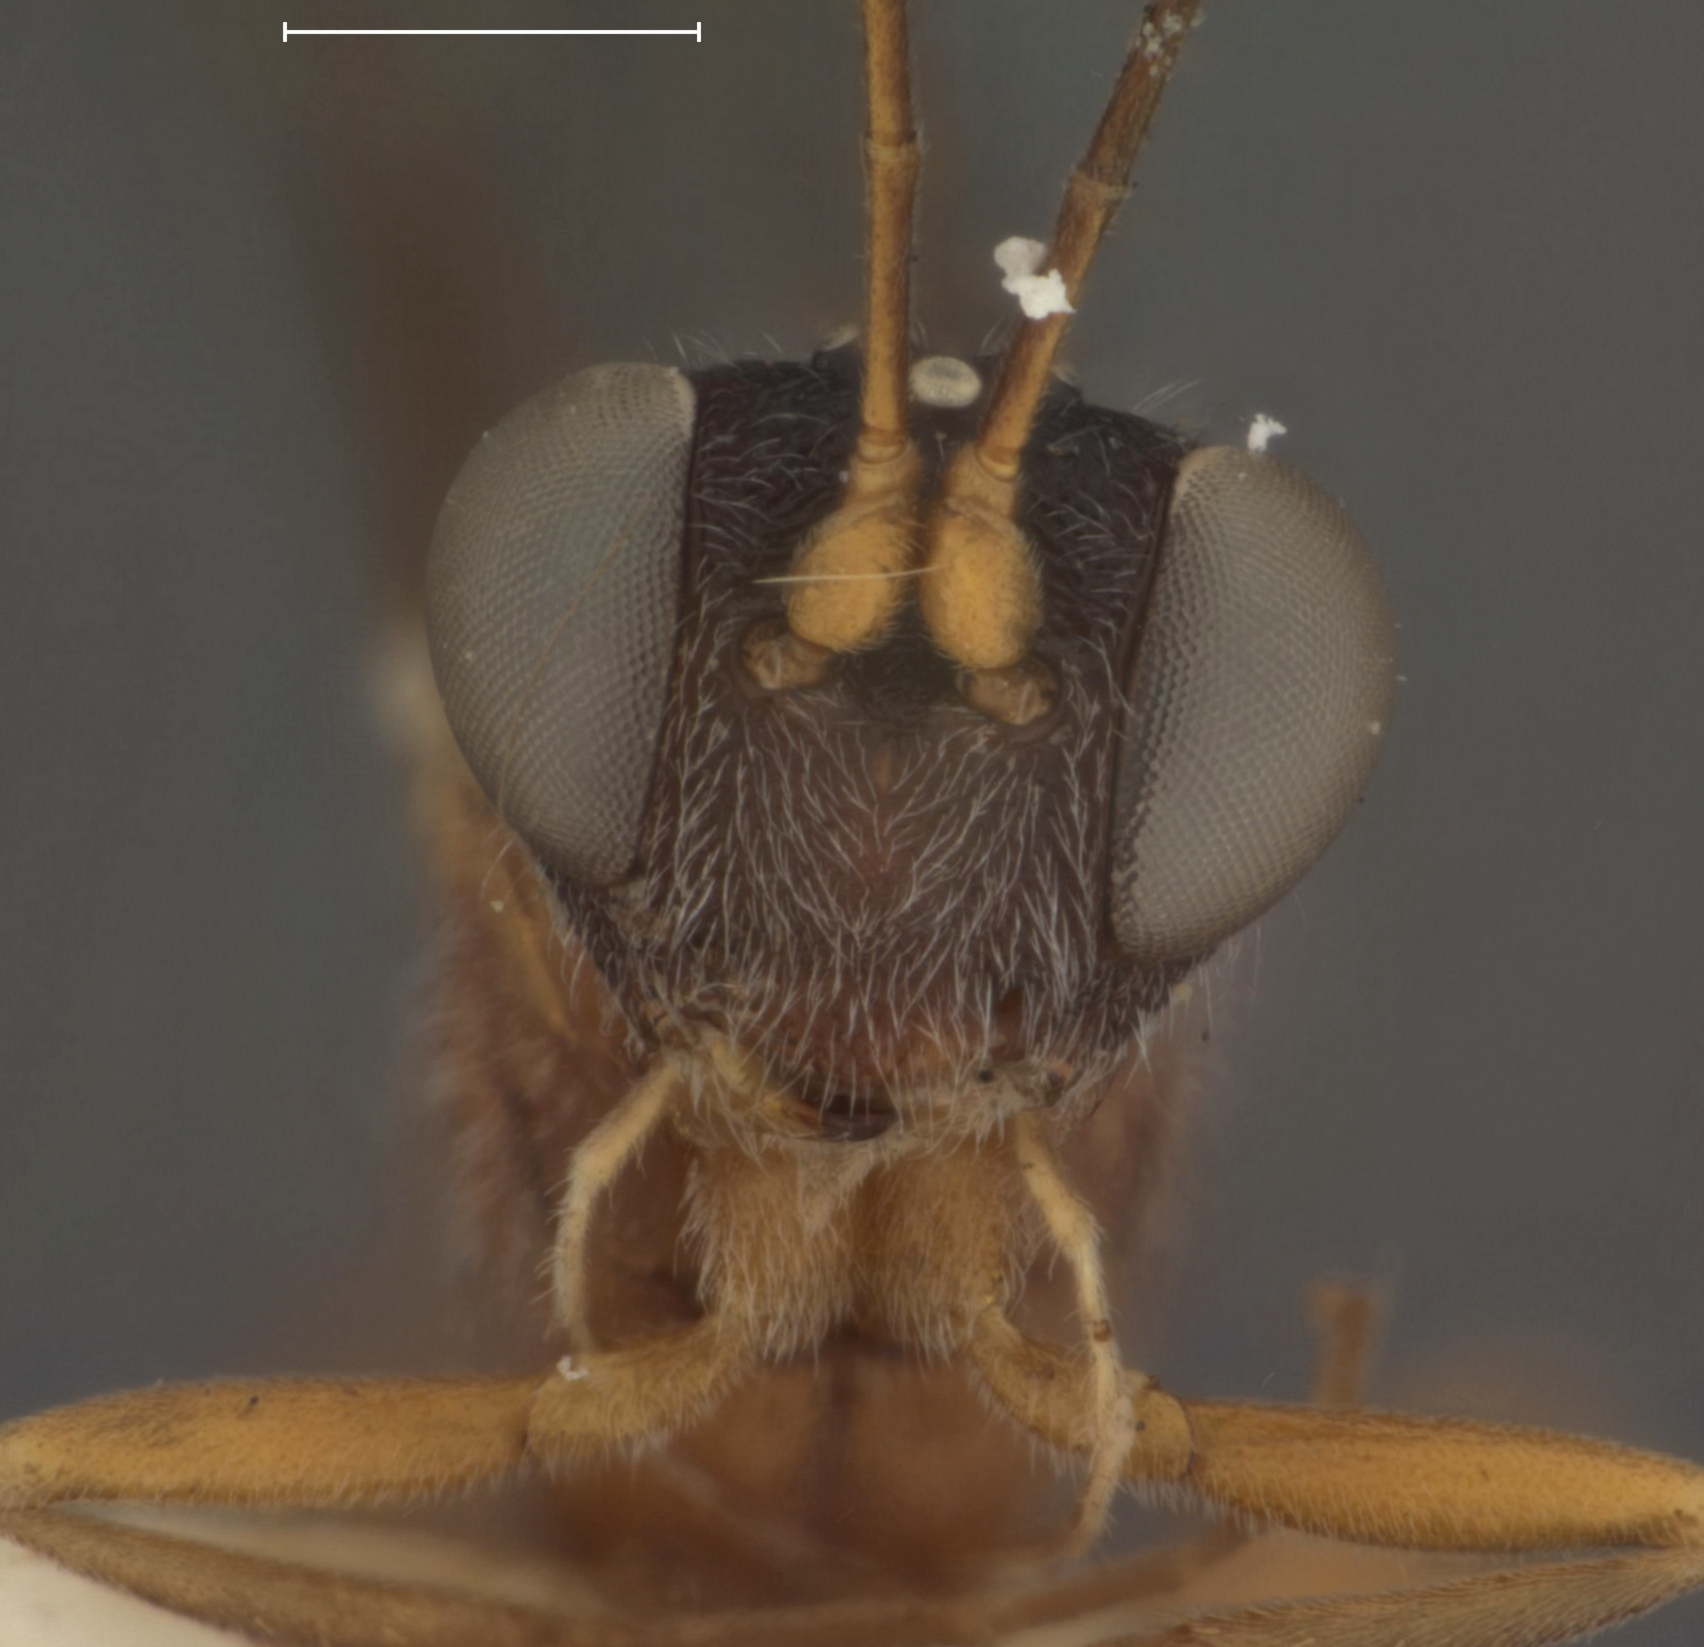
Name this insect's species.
Syrites arealis
